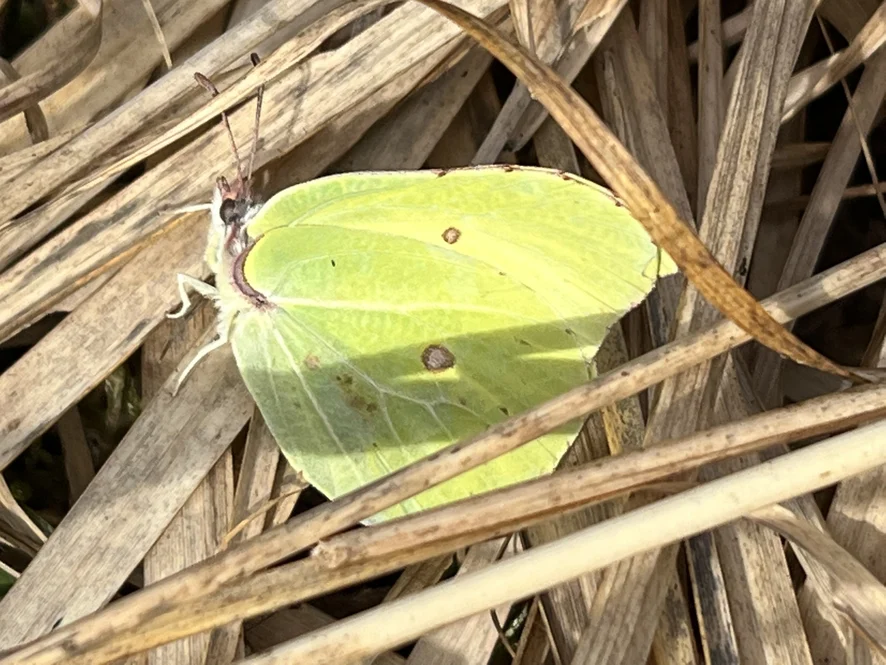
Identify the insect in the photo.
Gonepteryx rhamni
